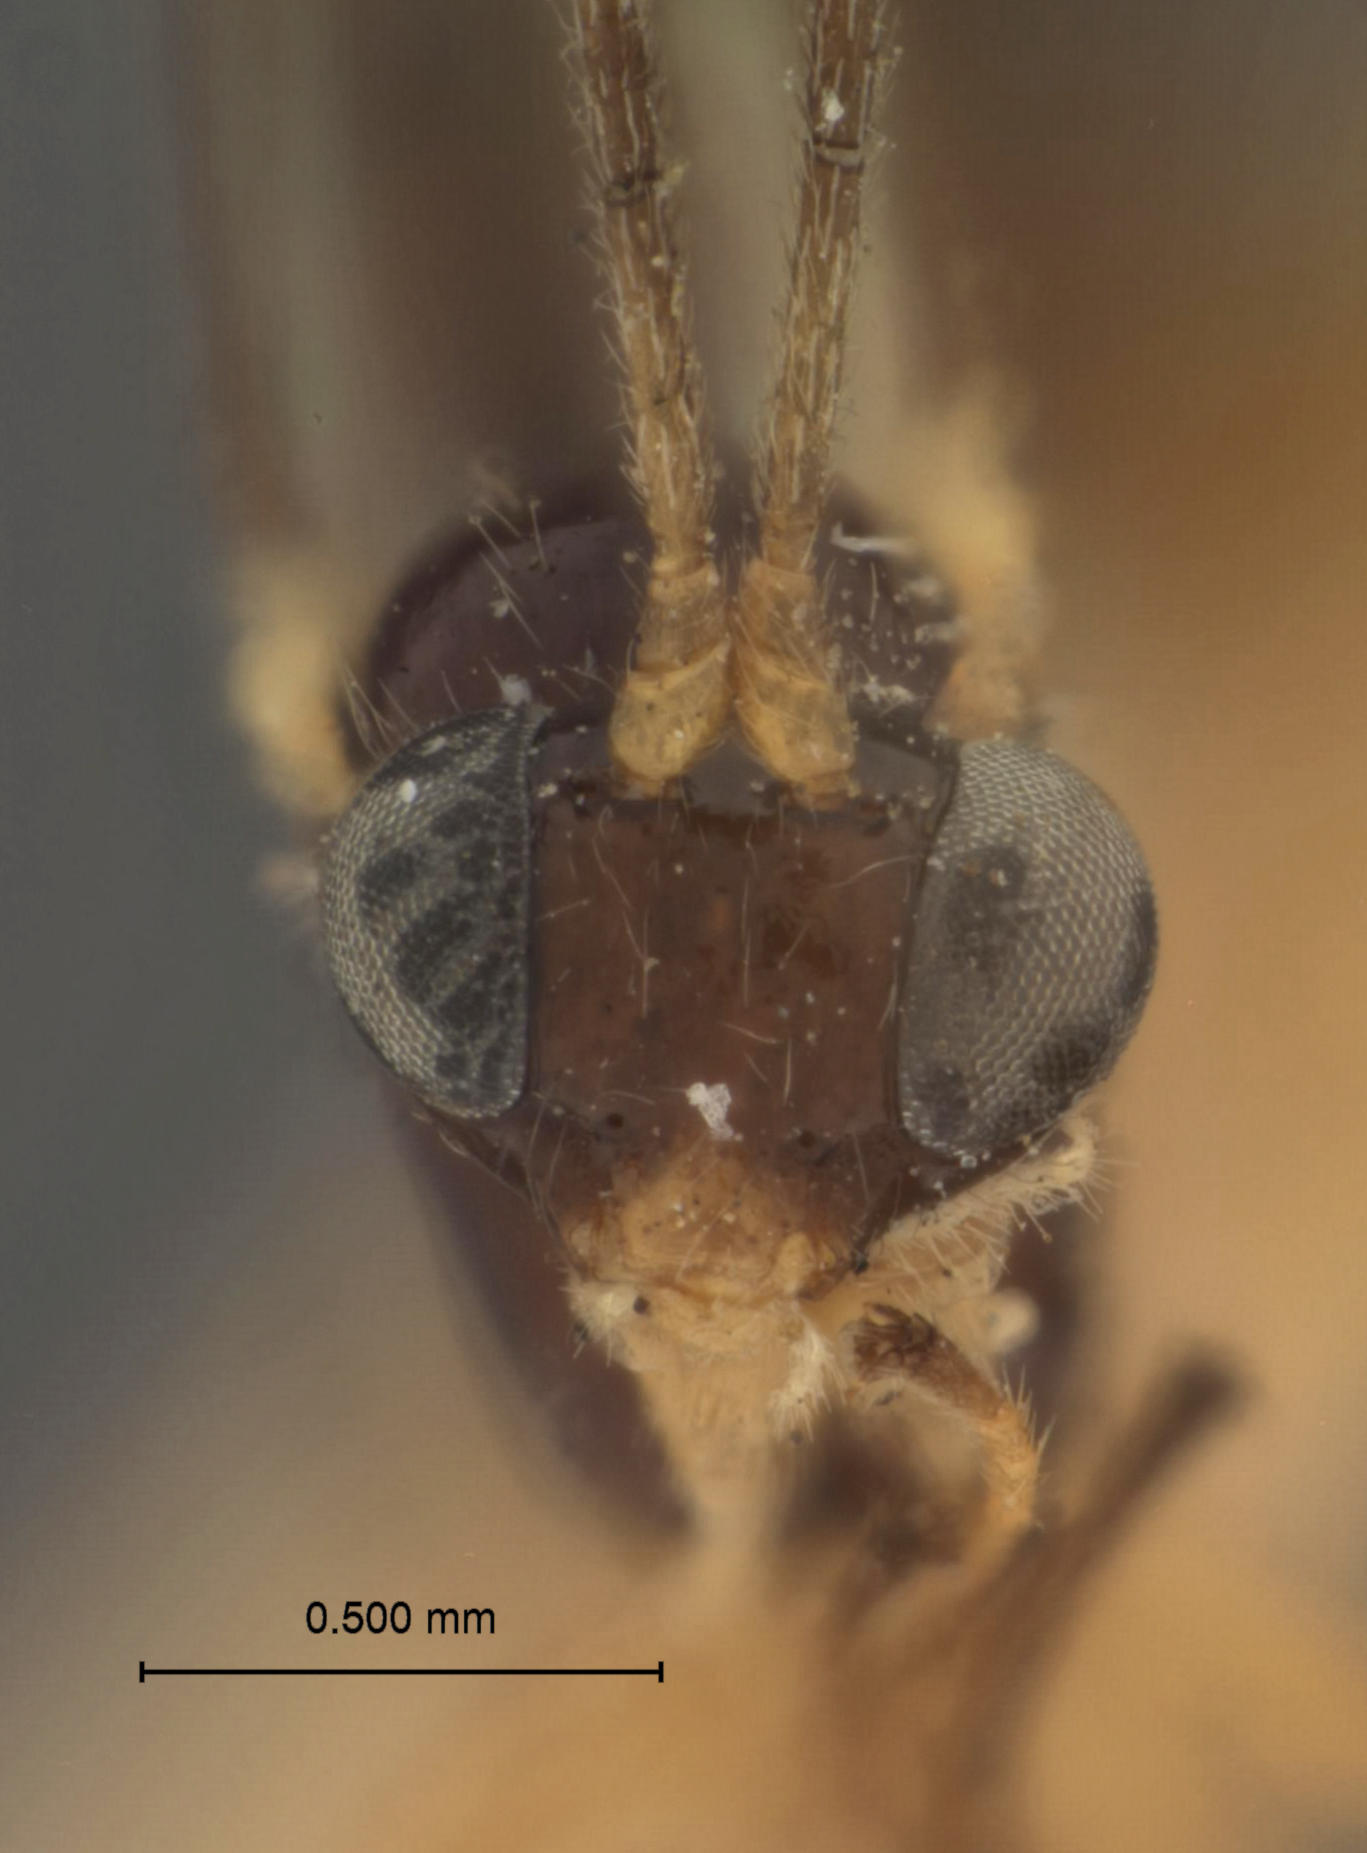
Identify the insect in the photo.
Plectiscus parvus
